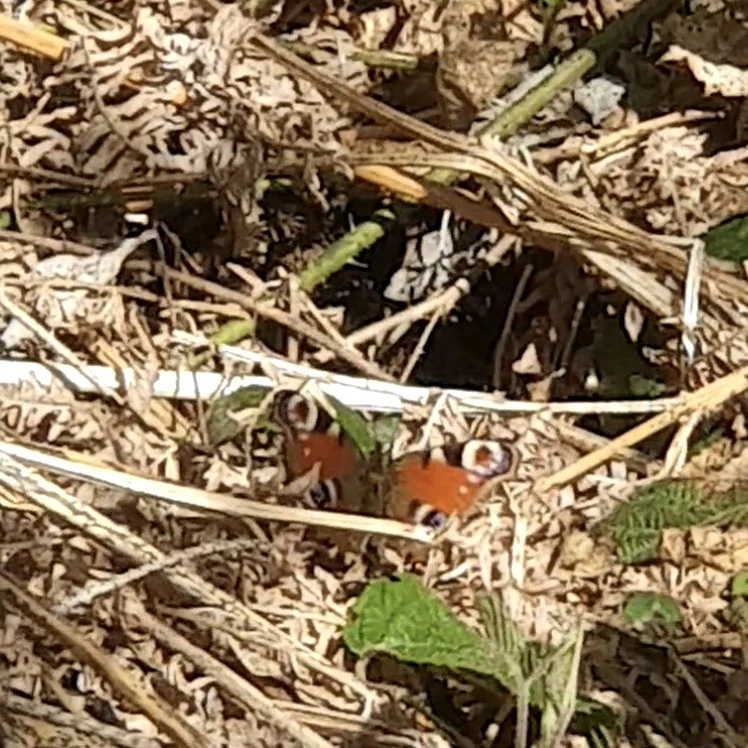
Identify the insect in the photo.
Aglais io
